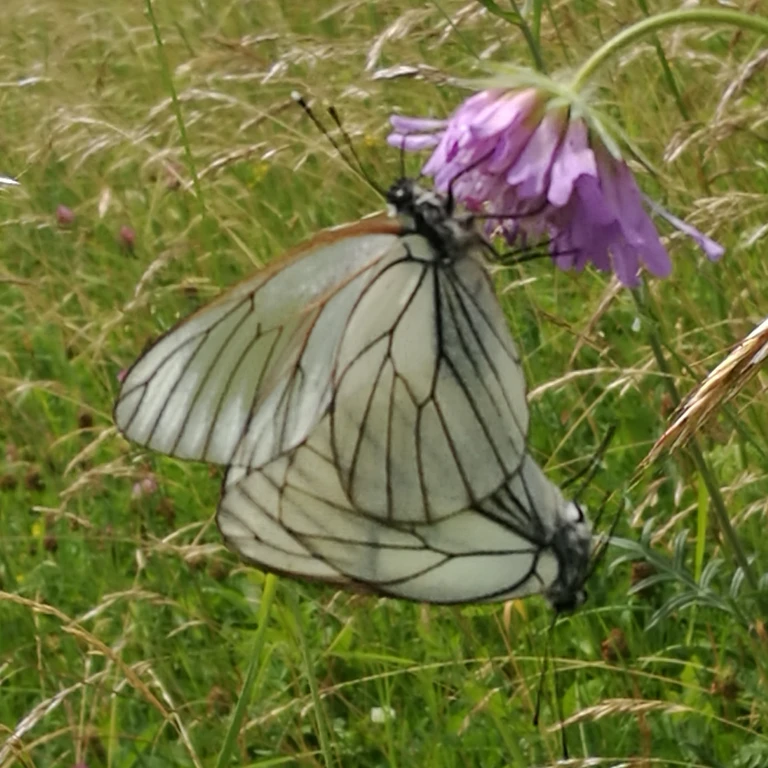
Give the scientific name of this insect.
Aporia crataegi
